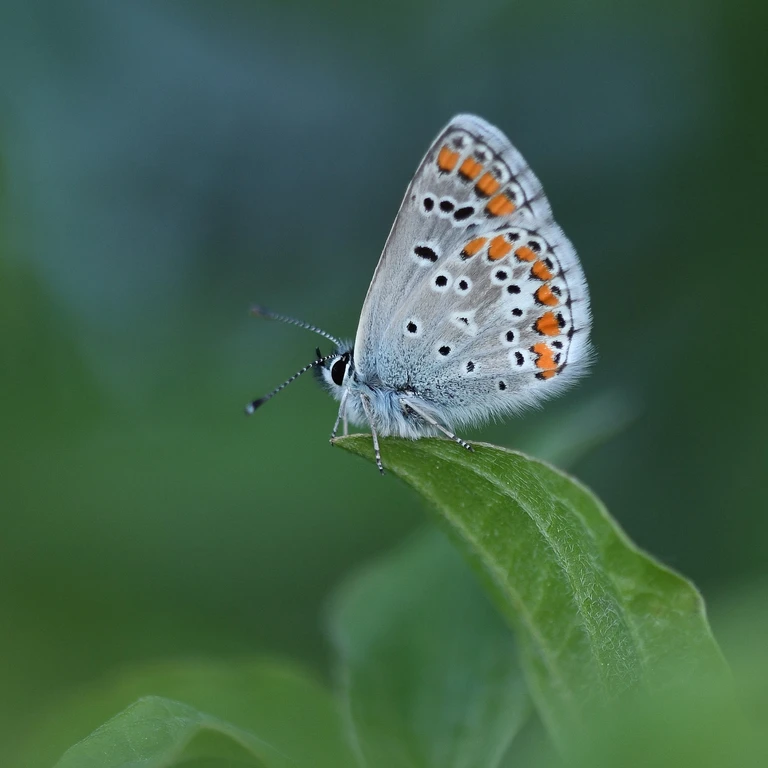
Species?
Aricia agestis/artaxerxes
